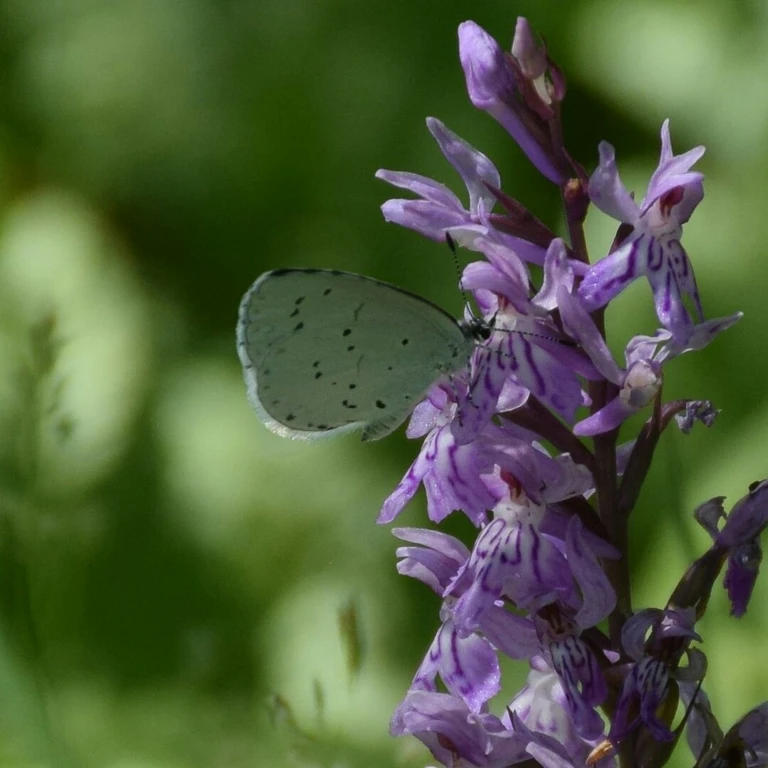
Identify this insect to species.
Celastrina argiolus
